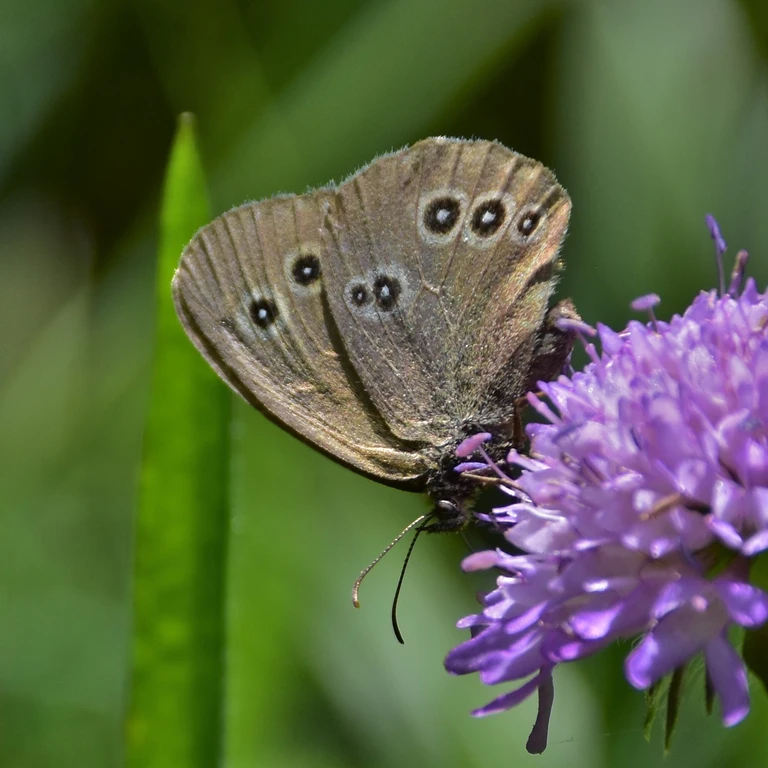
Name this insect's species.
Aphantopus hyperantus
